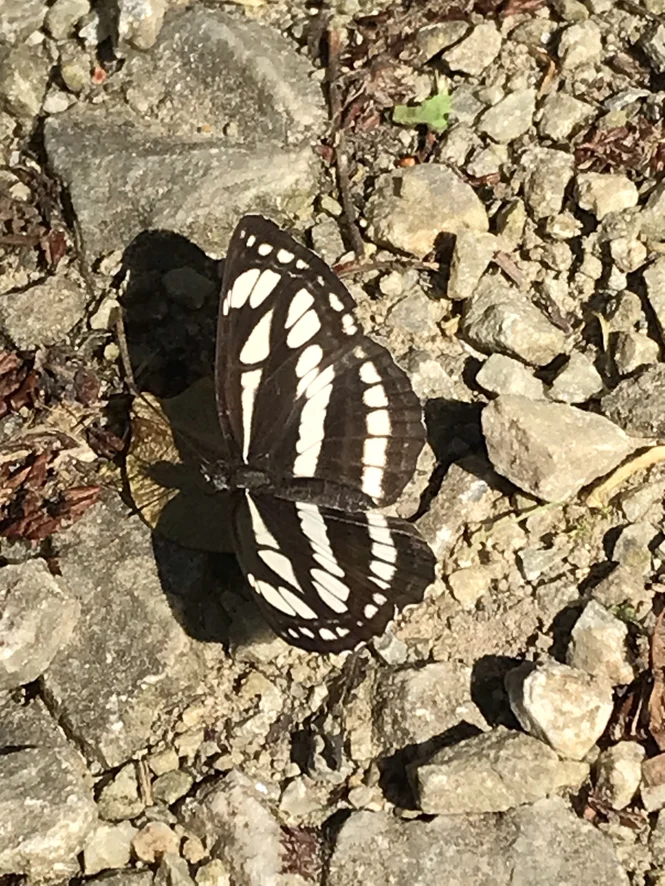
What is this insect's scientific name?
Neptis sappho
